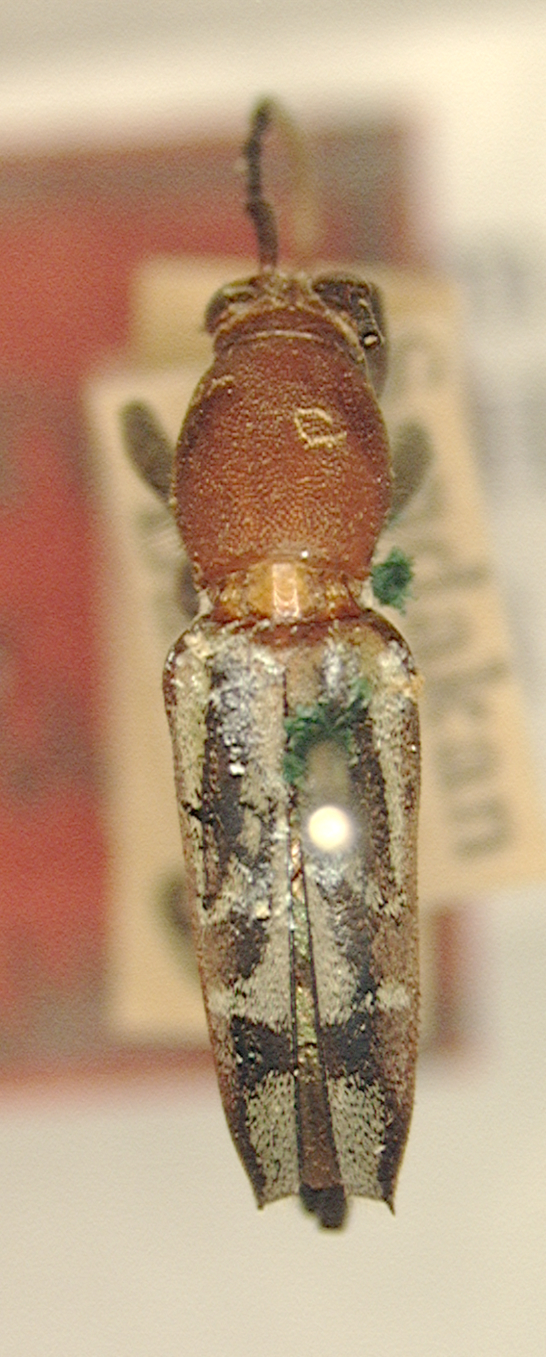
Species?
Chlorophorus dimidiatus
